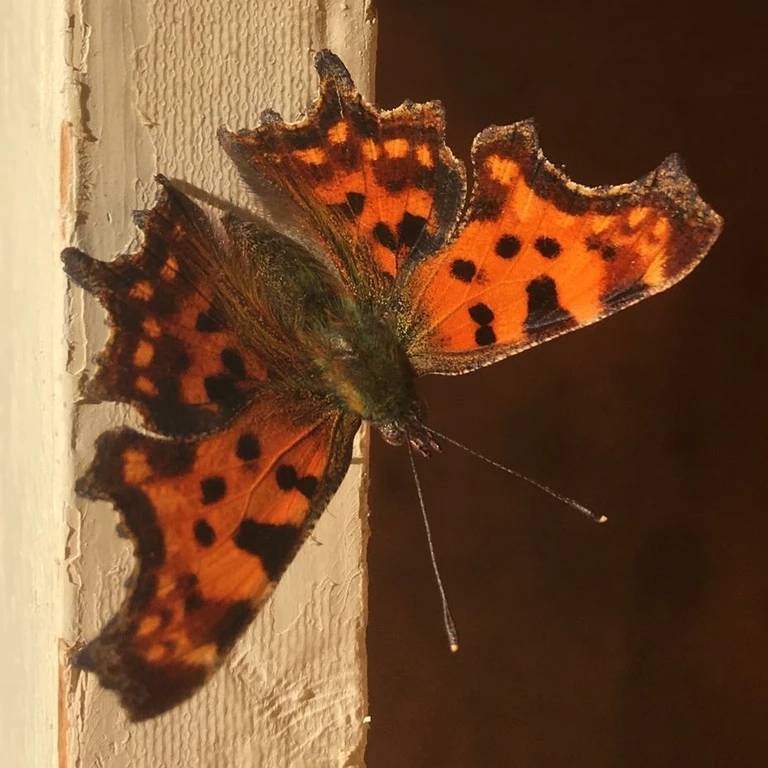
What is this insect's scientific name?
Polygonia c-album
